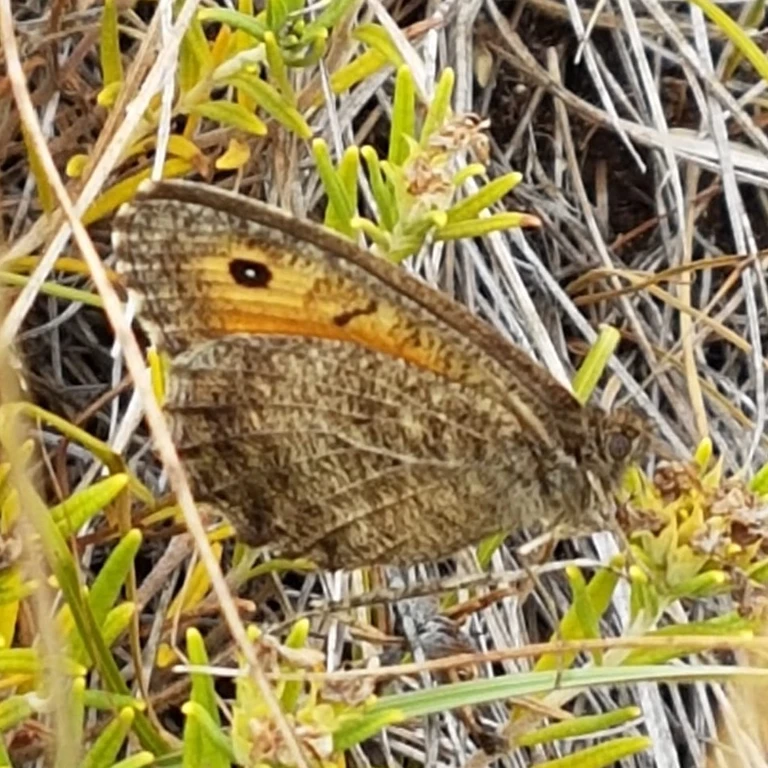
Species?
Arethusana arethusa
